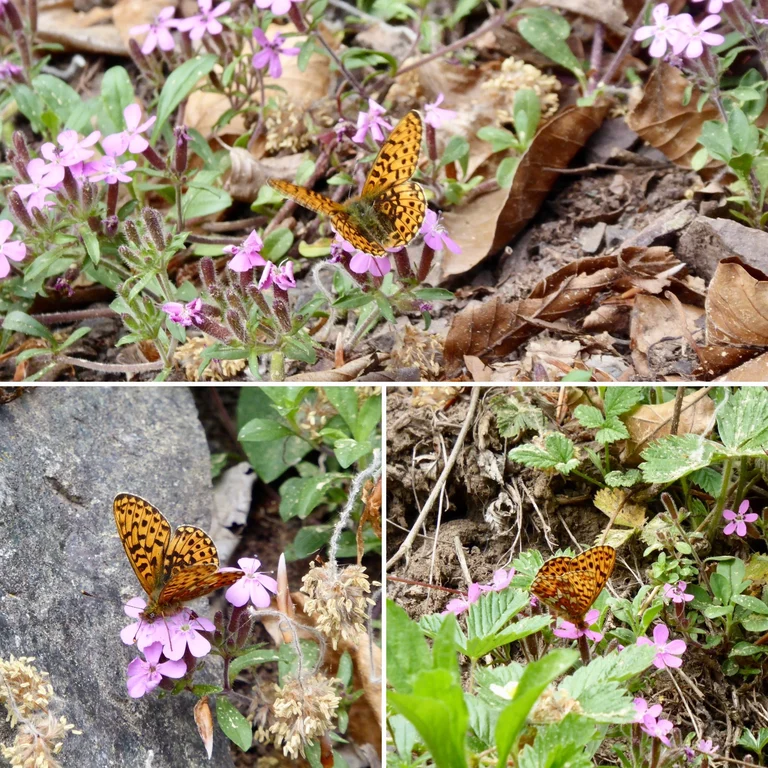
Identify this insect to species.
Boloria euphrosyne (also Clossiana euphrosyne)
